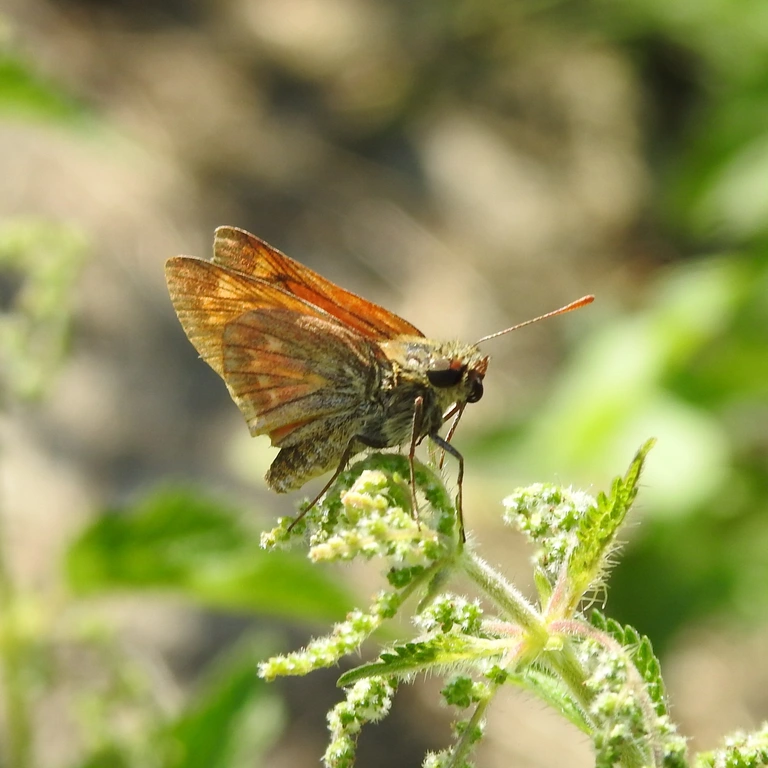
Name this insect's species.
Ochlodes sylvanus (also Ochlodes venata)
